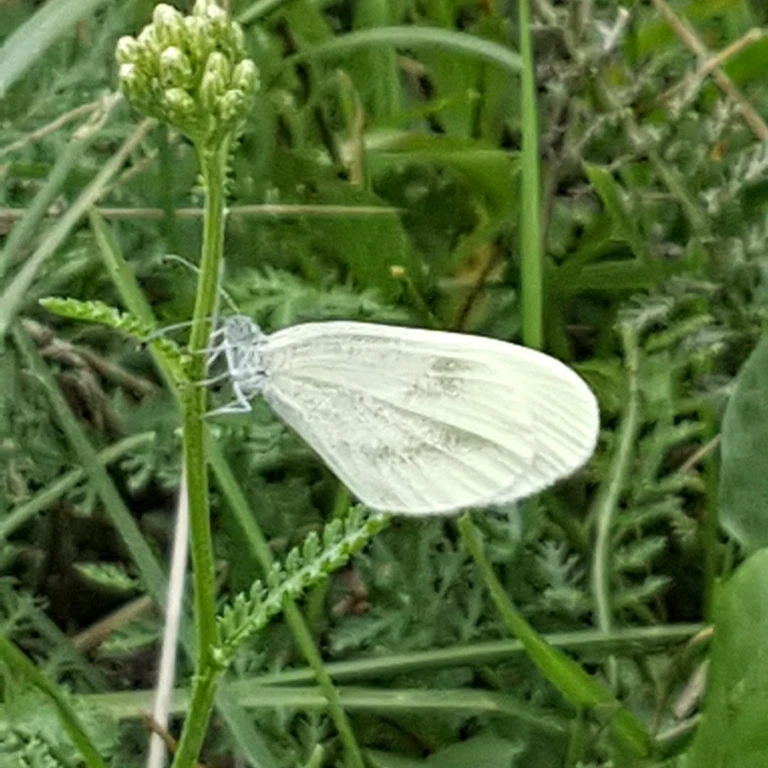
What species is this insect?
Leptidea sinapis/juvernica
